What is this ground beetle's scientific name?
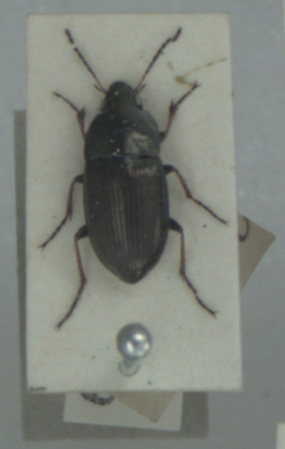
Amara plebeja
